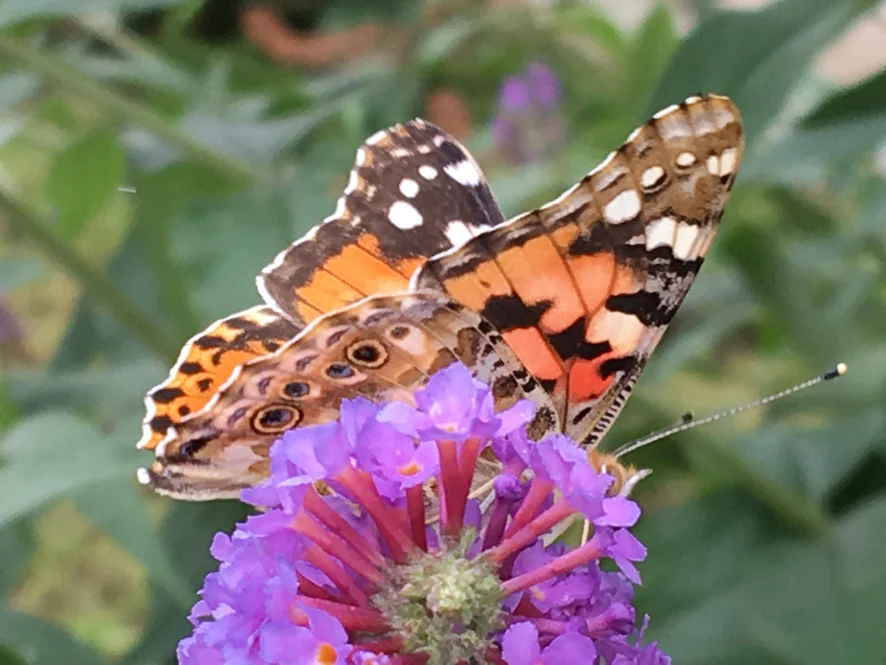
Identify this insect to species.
Vanessa cardui
